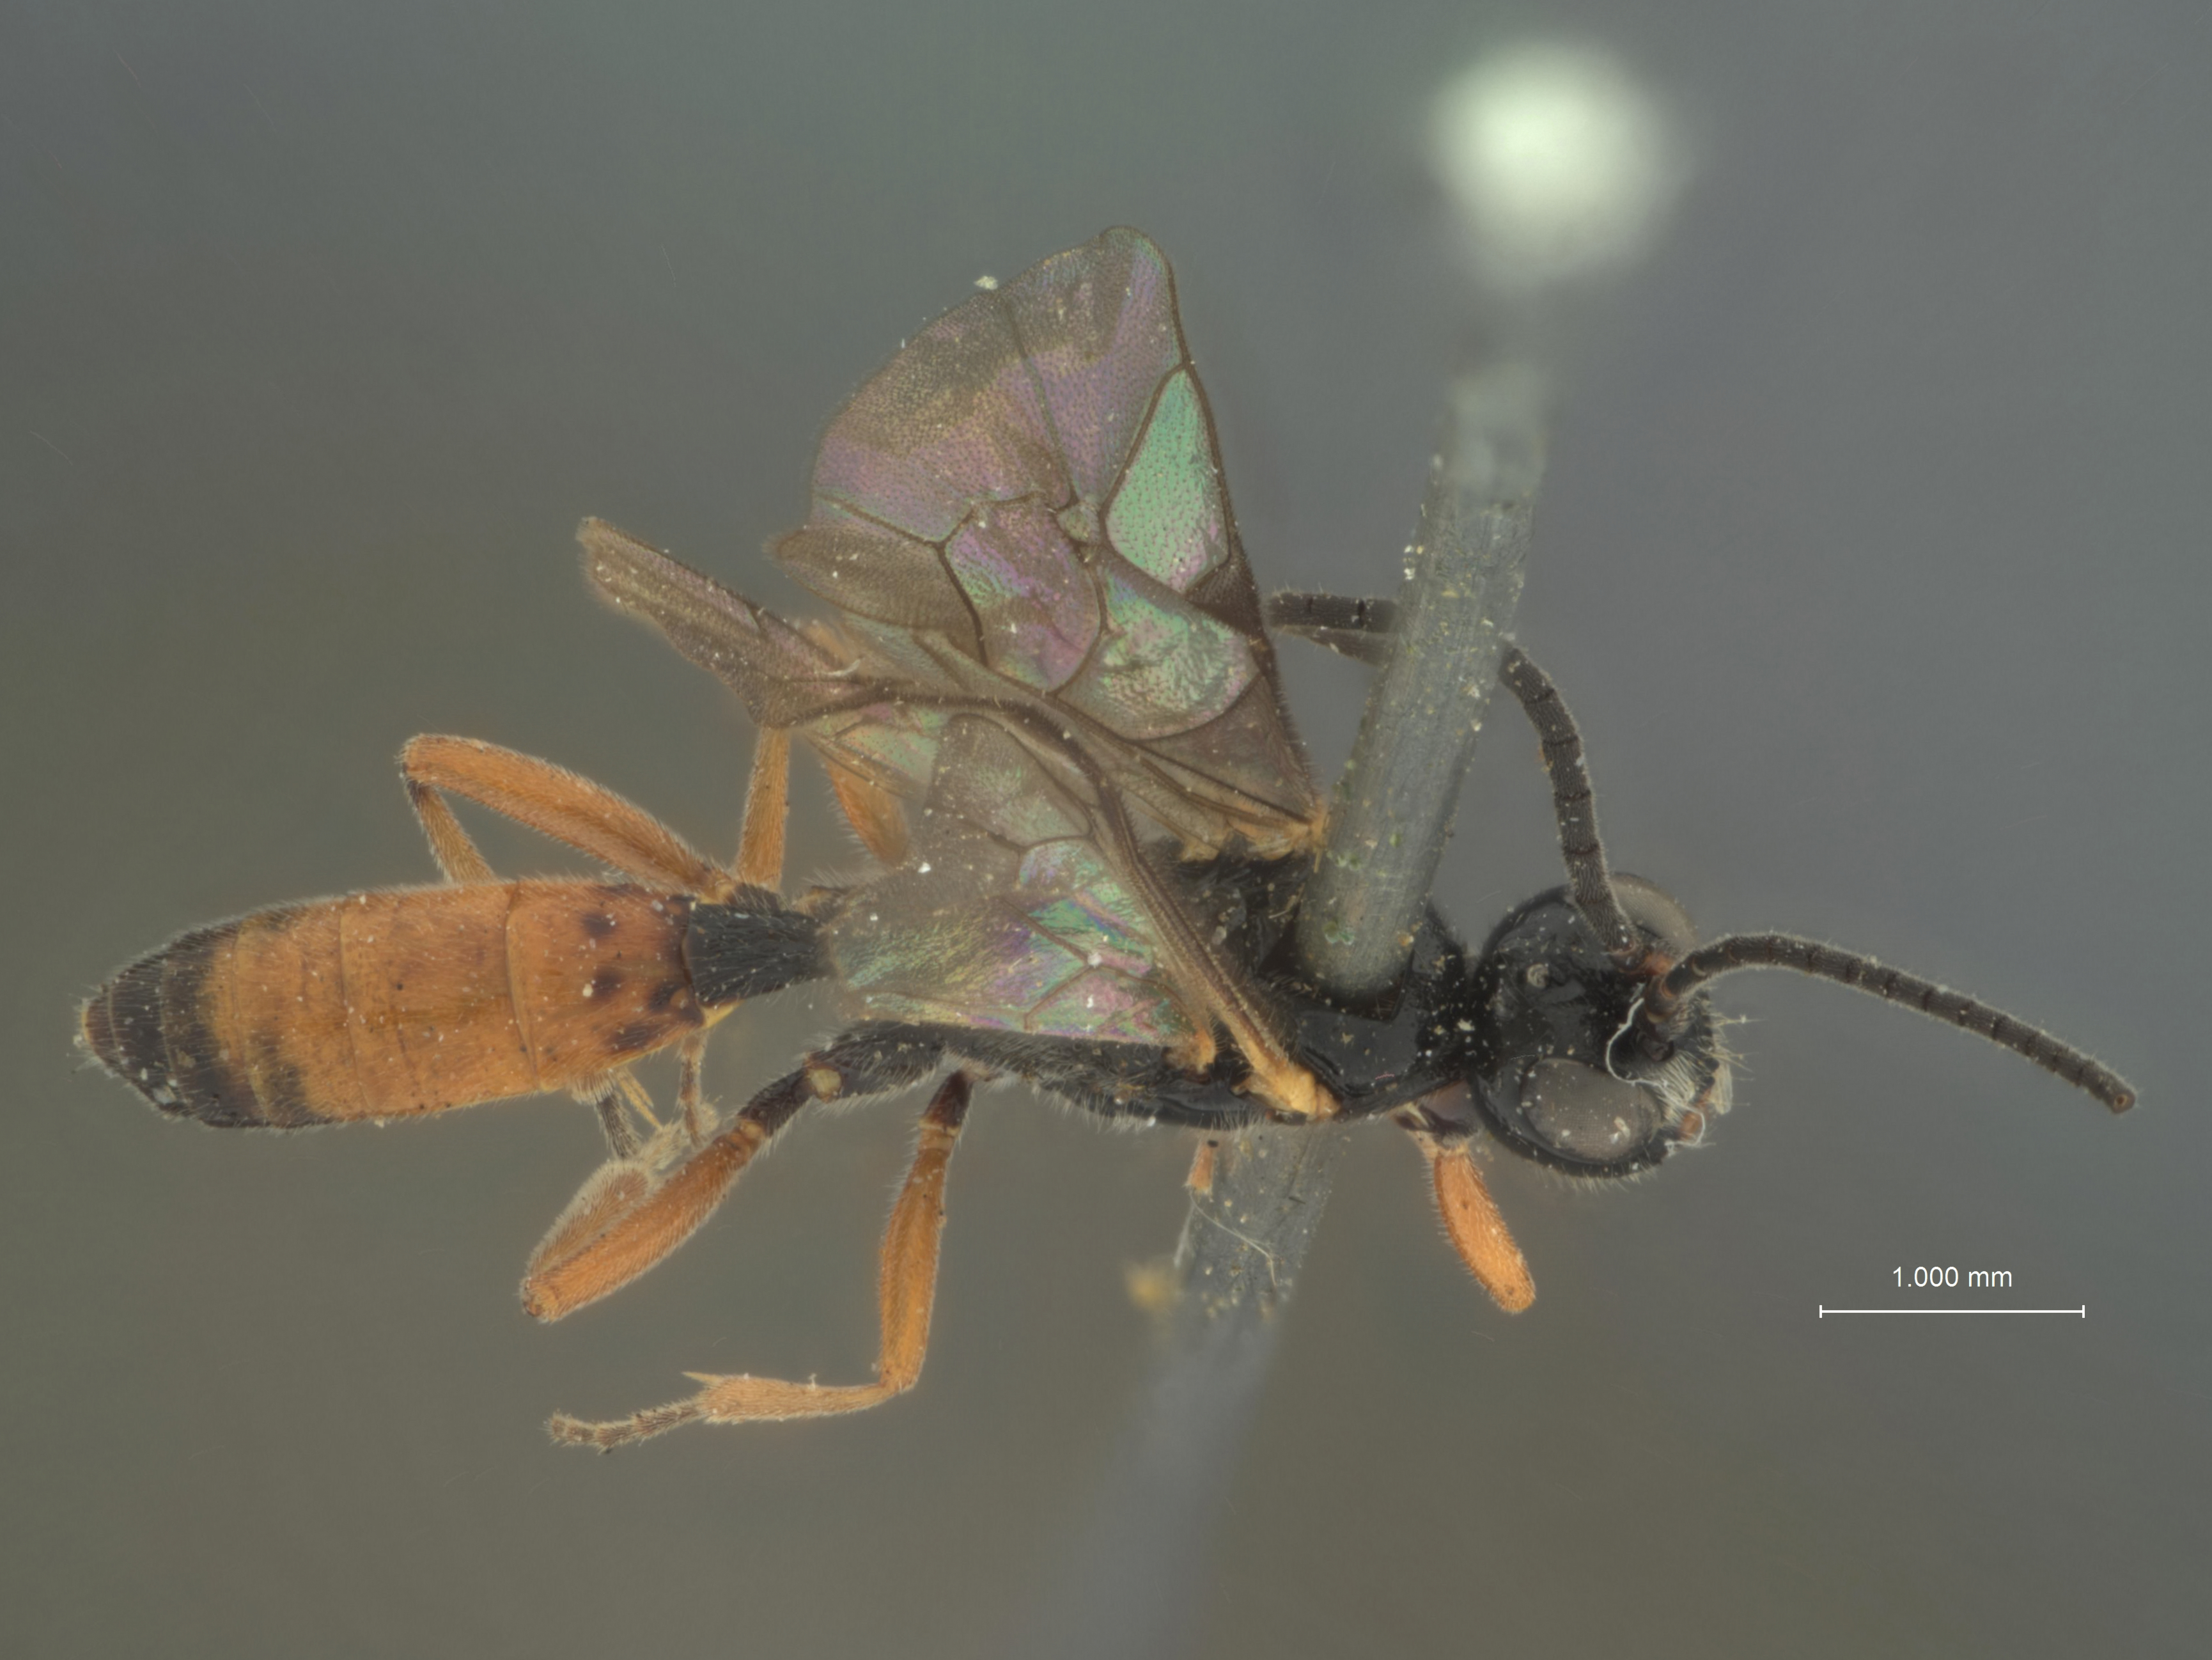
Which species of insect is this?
Phaeogenes montivagus
